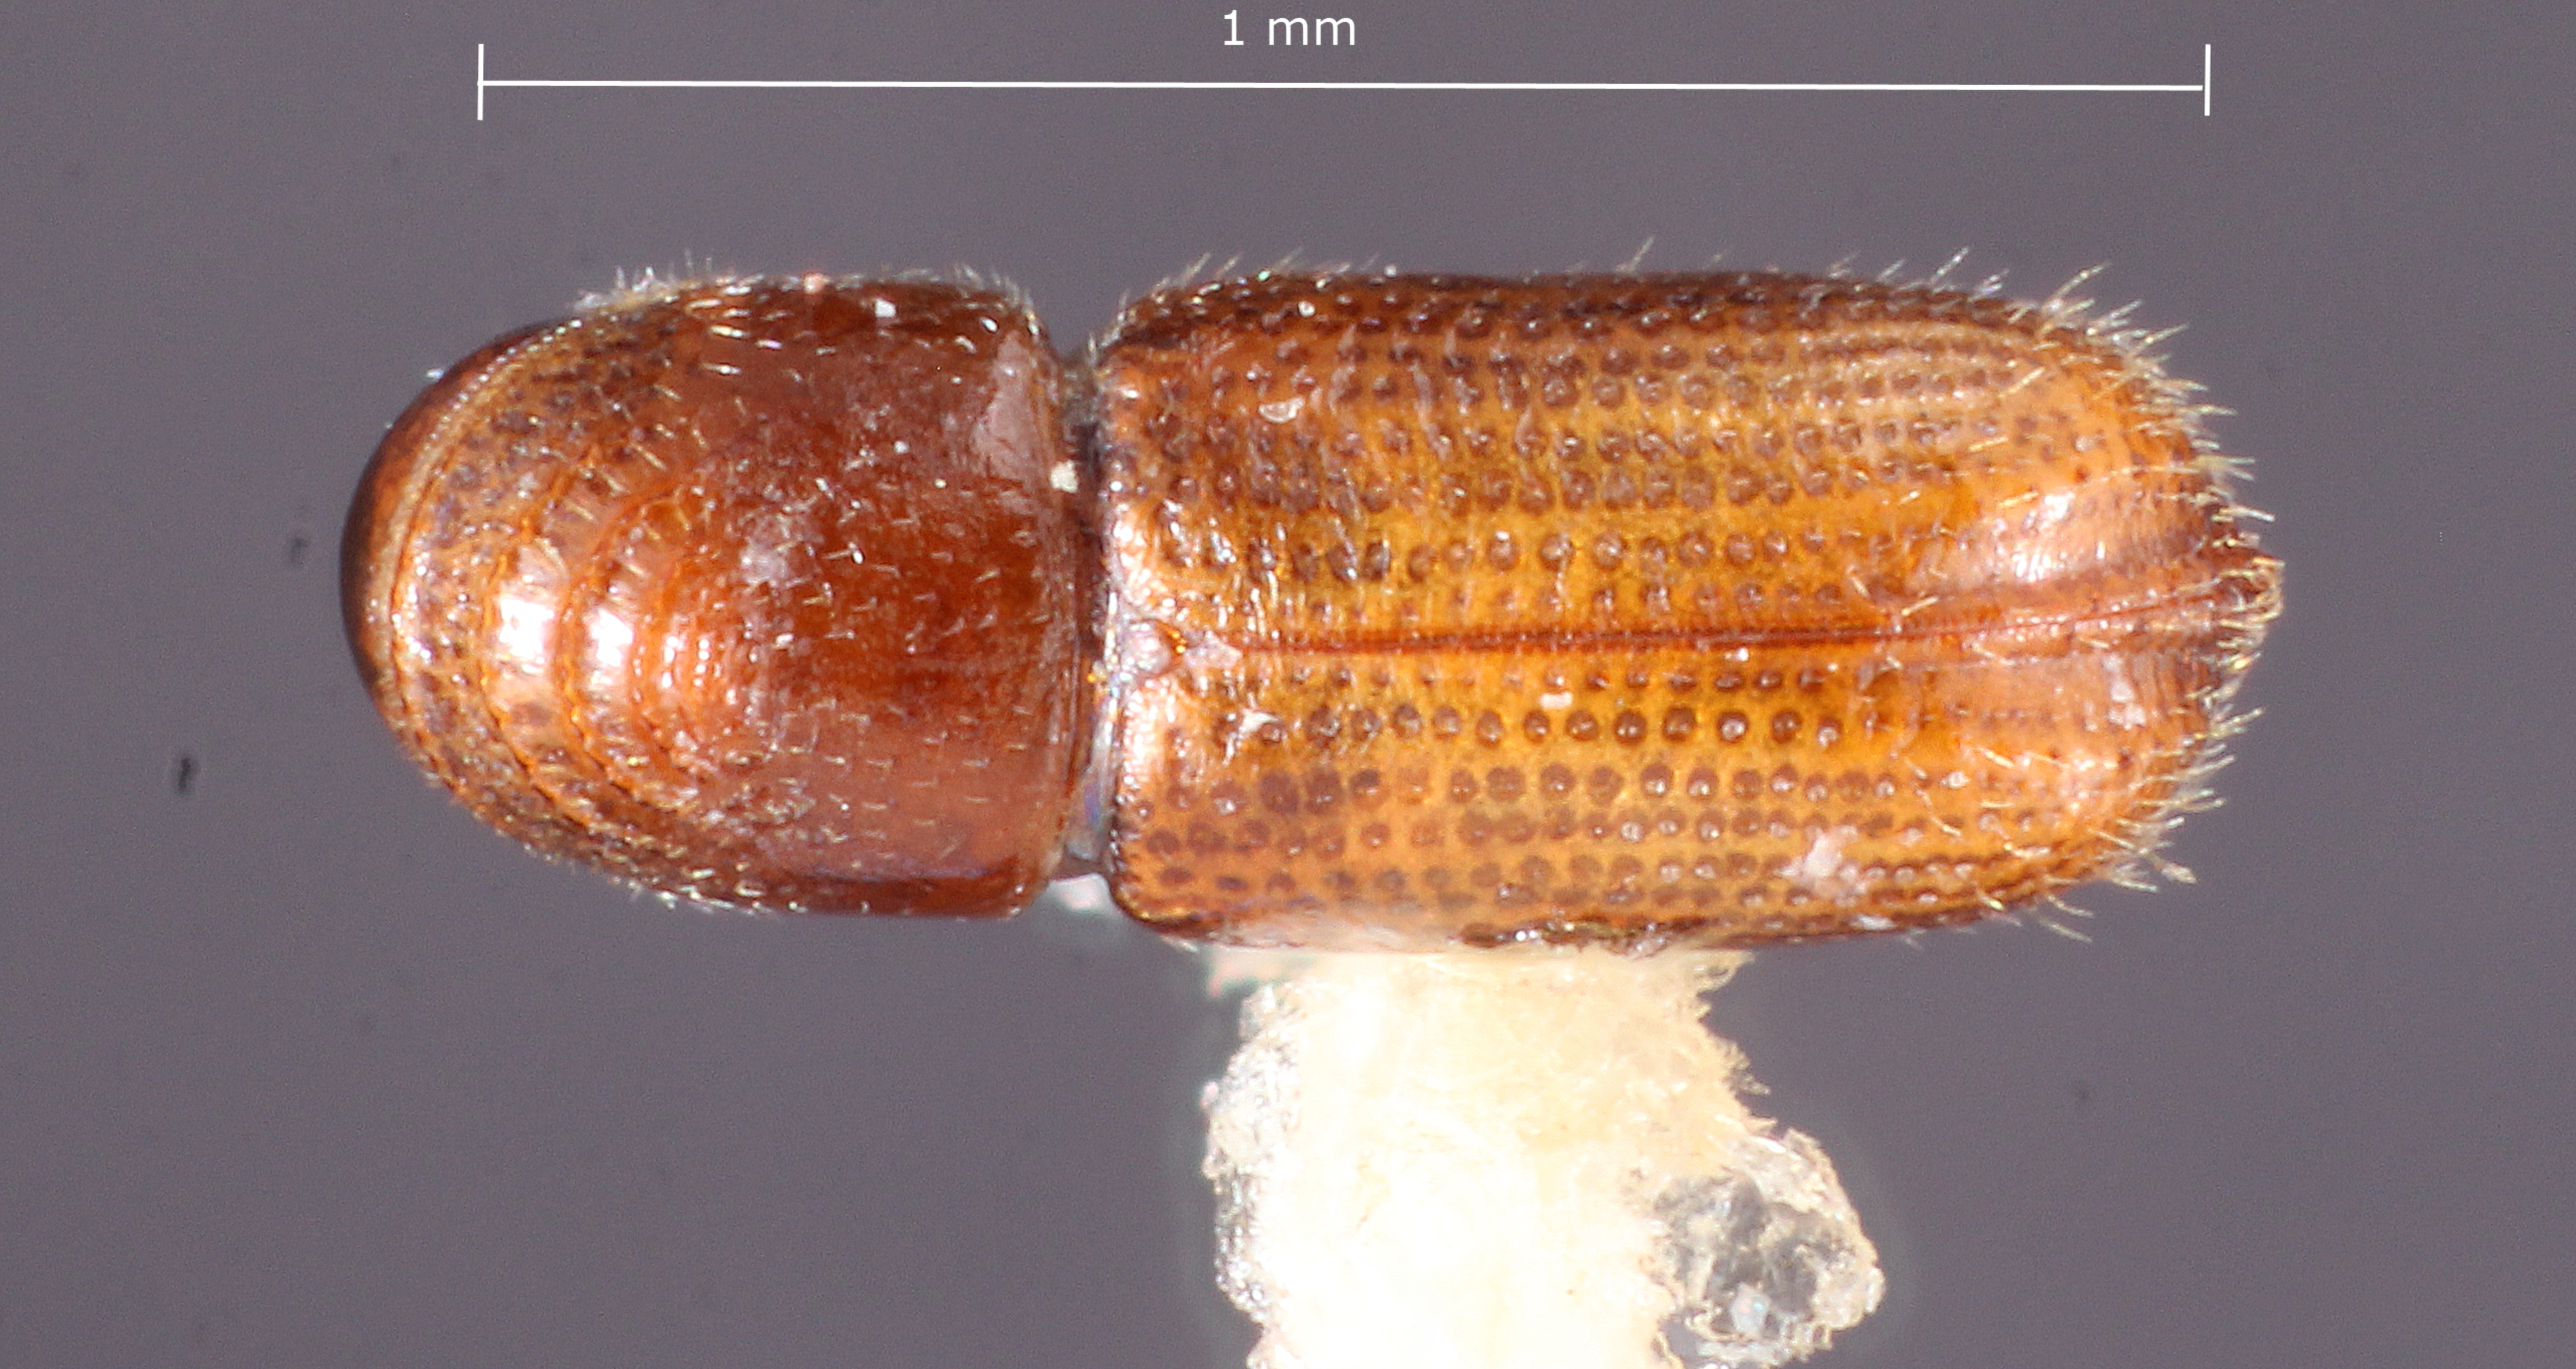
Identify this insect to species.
Pityophthorus dimidiatus
